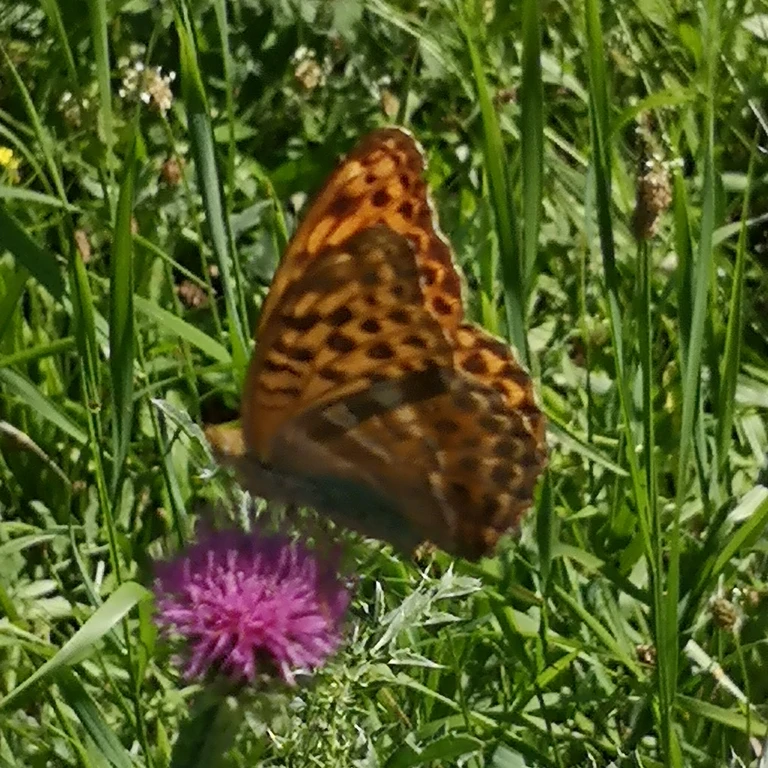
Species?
Argynnis paphia
